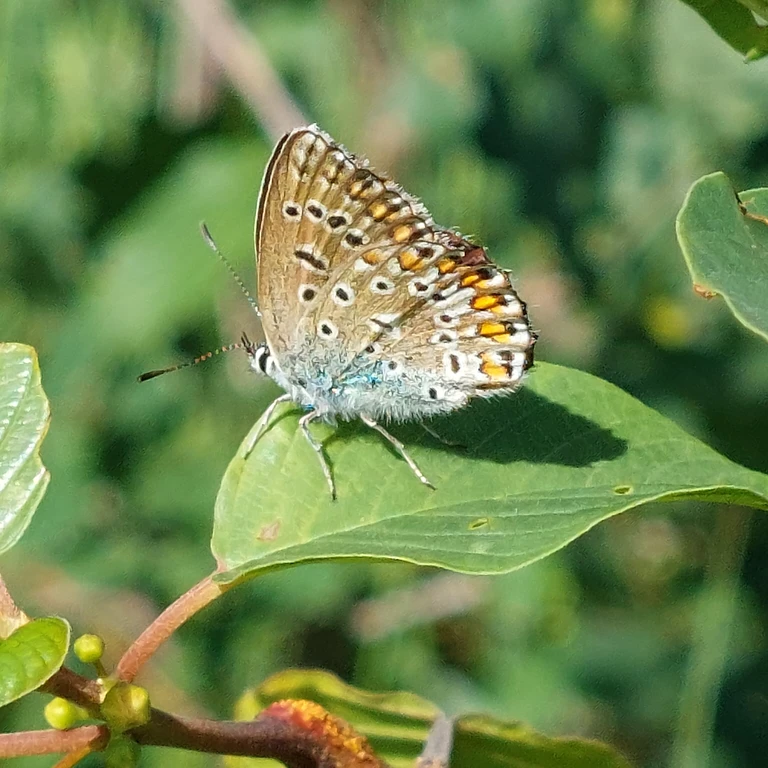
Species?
Polyommatus icarus
